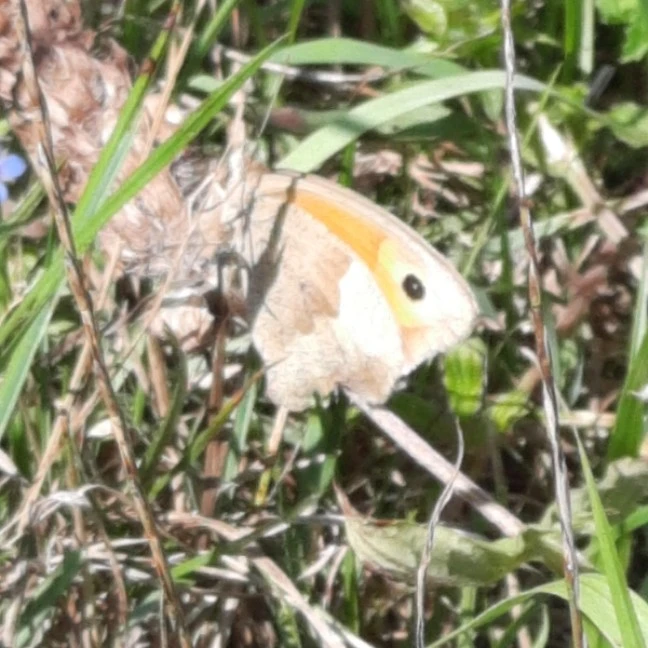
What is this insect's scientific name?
Maniola jurtina
